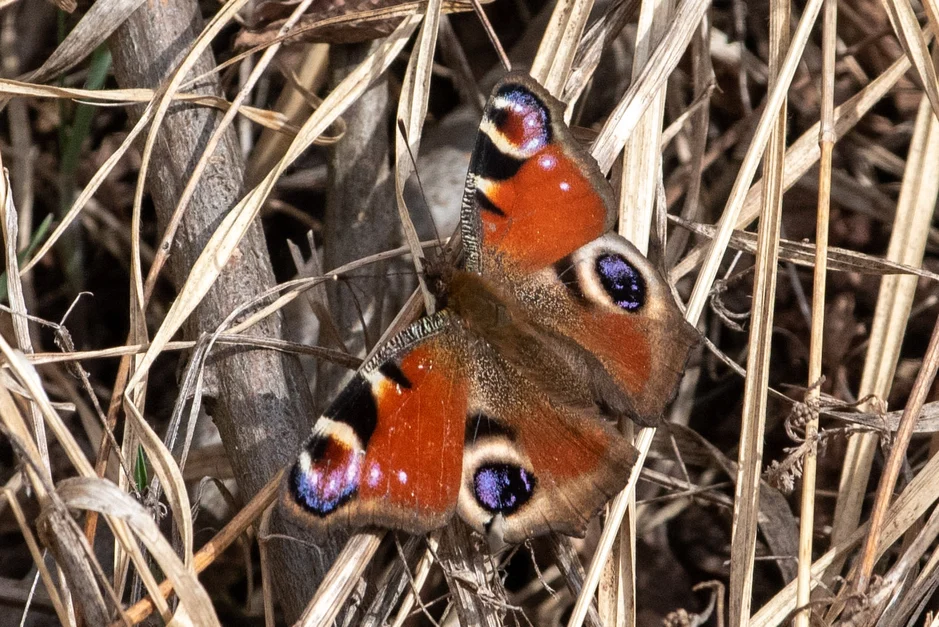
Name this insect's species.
Aglais io
